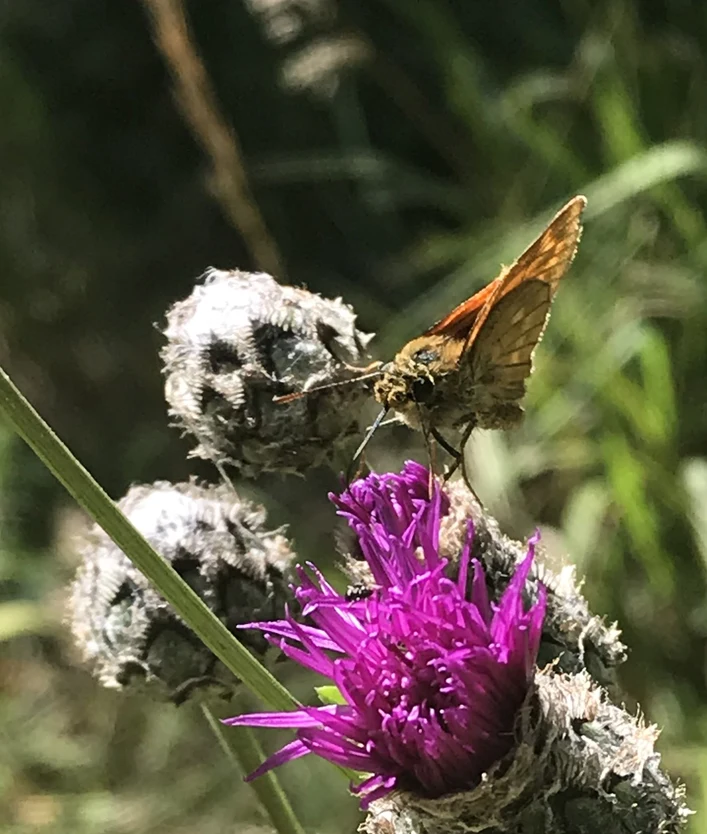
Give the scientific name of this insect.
Ochlodes sylvanus (also Ochlodes venata)
